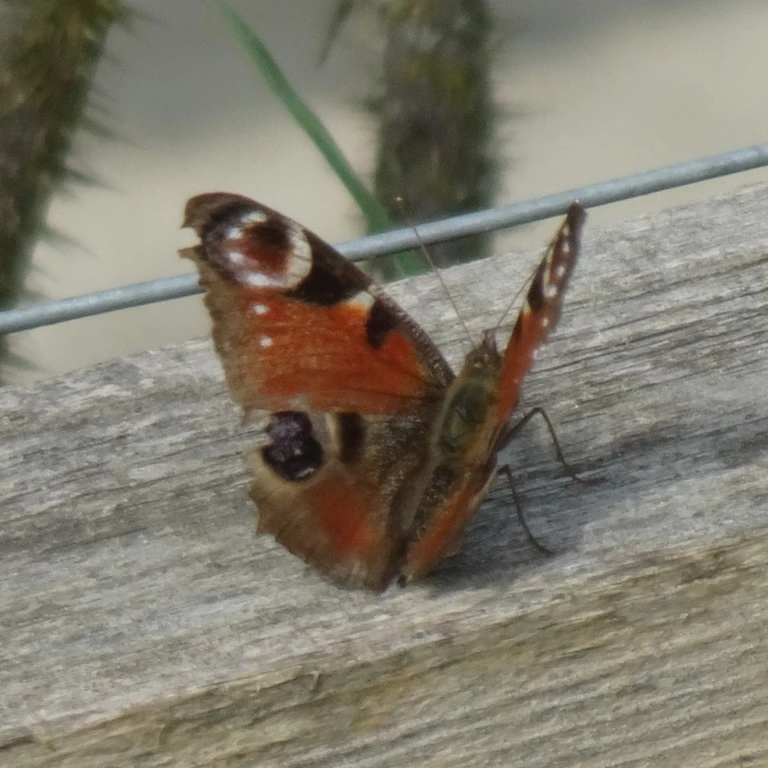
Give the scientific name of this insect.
Aglais io
